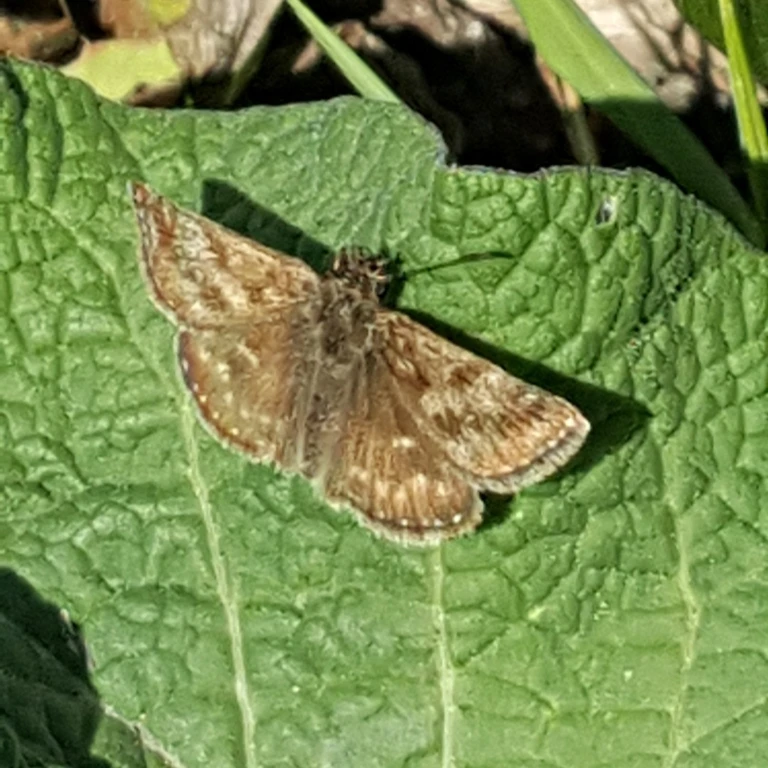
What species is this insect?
Erynnis tages
